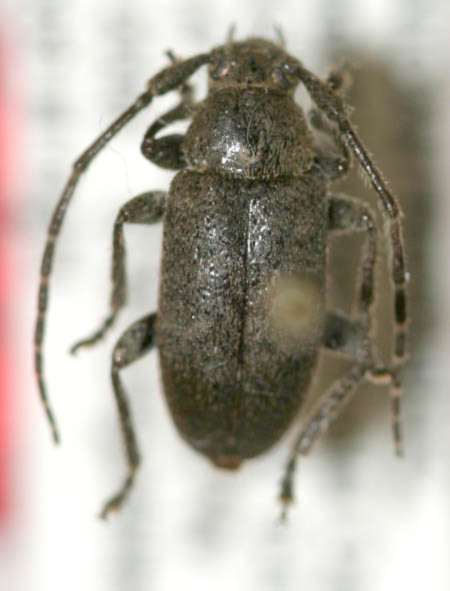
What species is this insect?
Drycothaea indistincta
